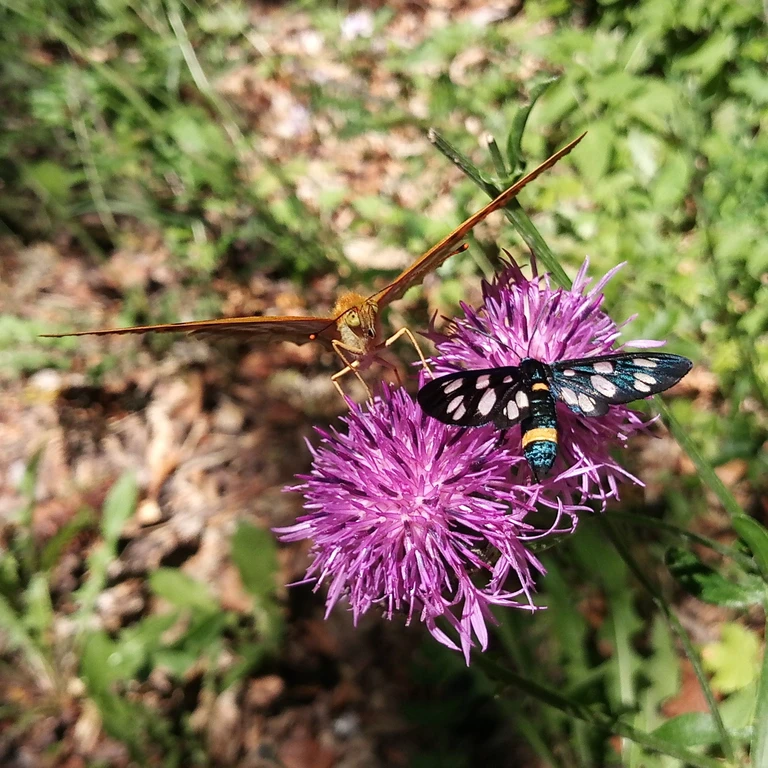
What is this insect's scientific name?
Amata phegea
